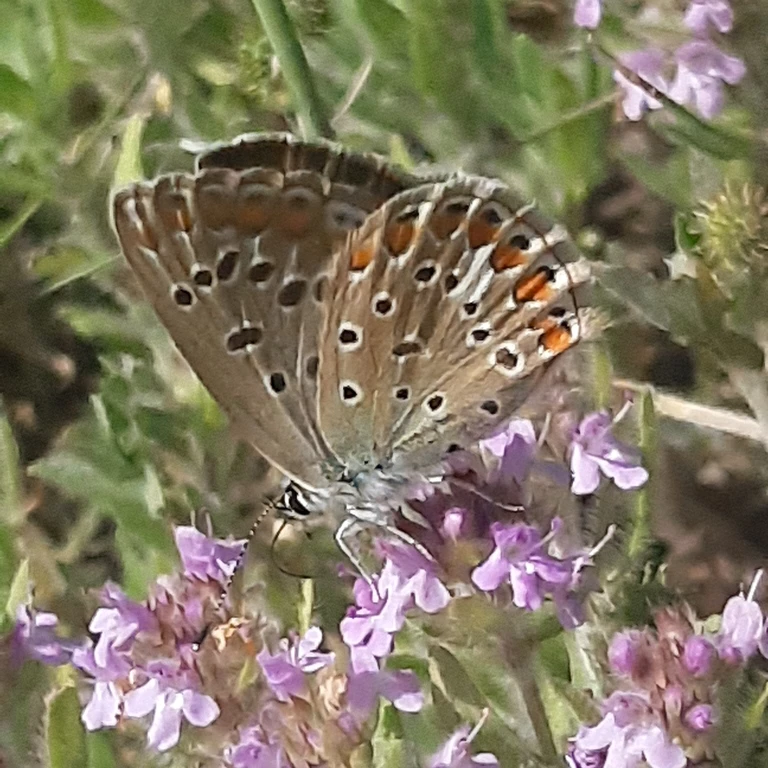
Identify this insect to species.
Polyommatus icarus
